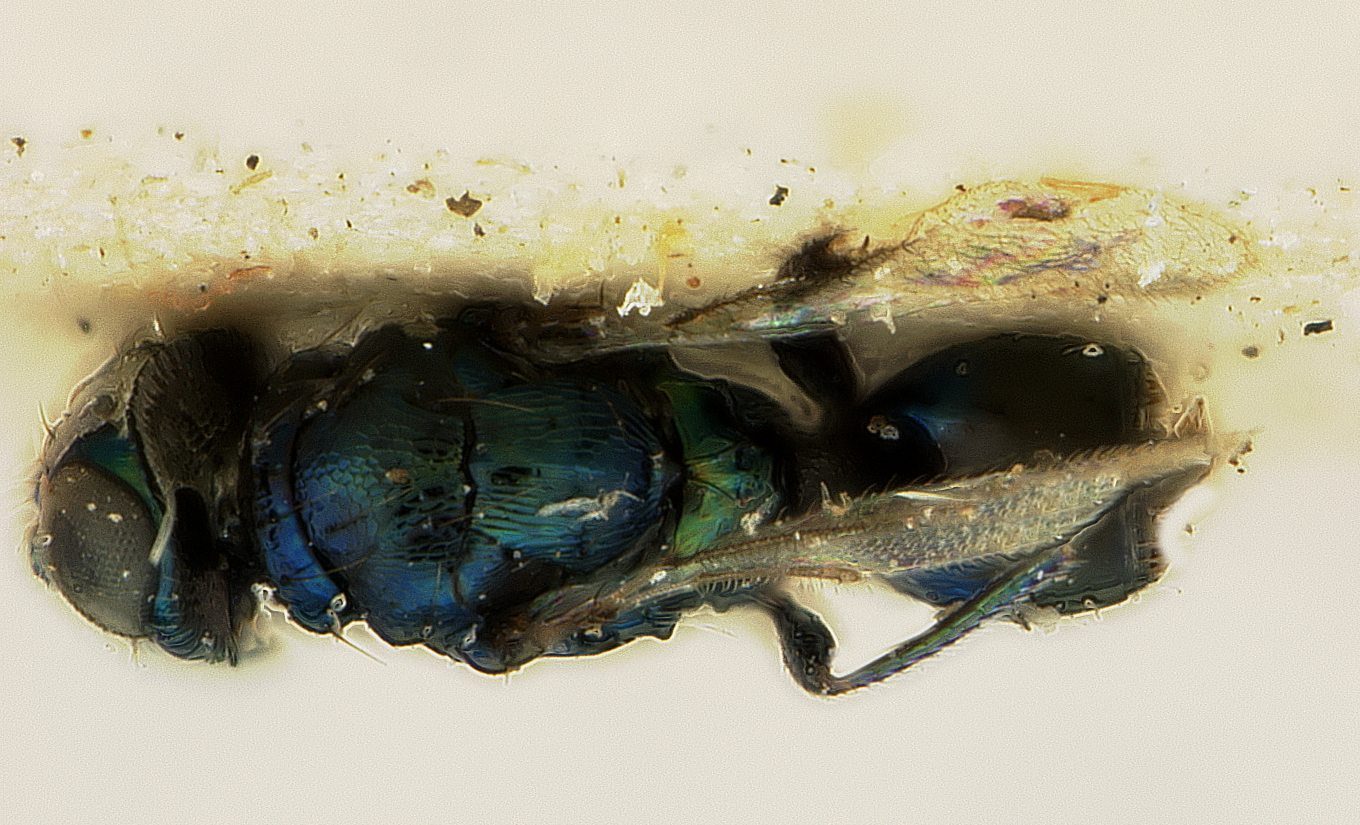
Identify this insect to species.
Derostenus nawai
